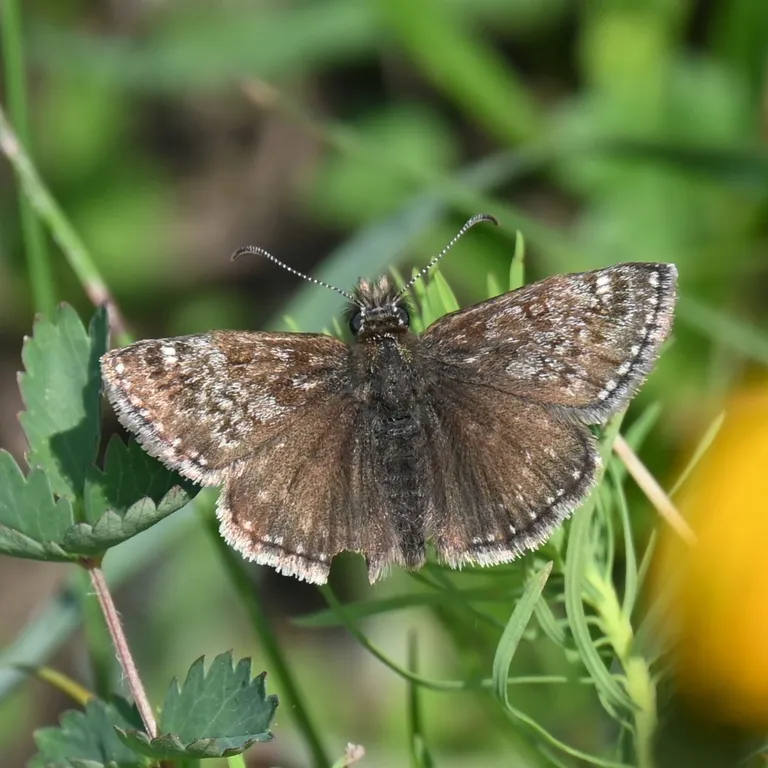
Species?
Erynnis tages
